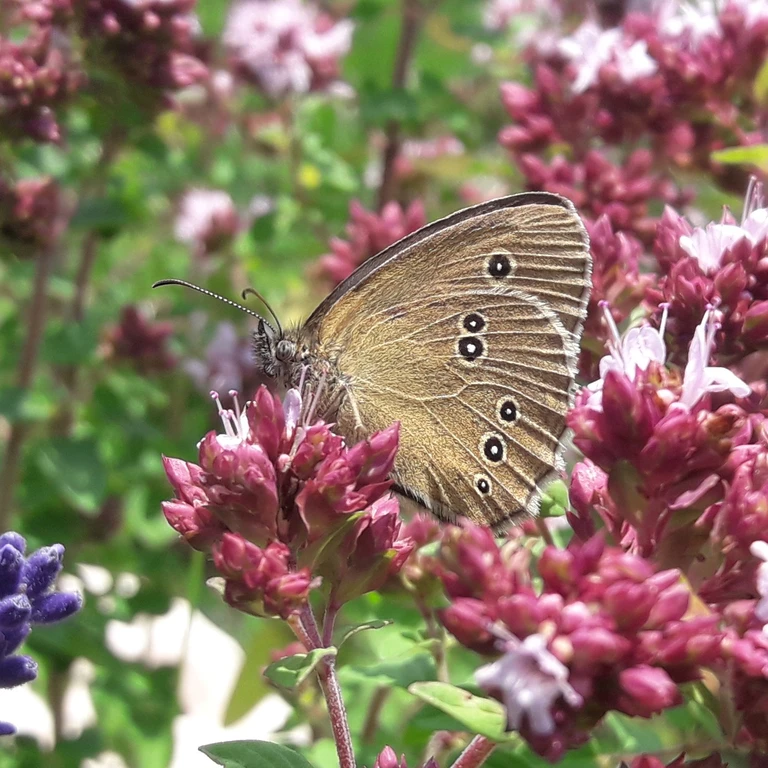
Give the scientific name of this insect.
Aphantopus hyperantus
